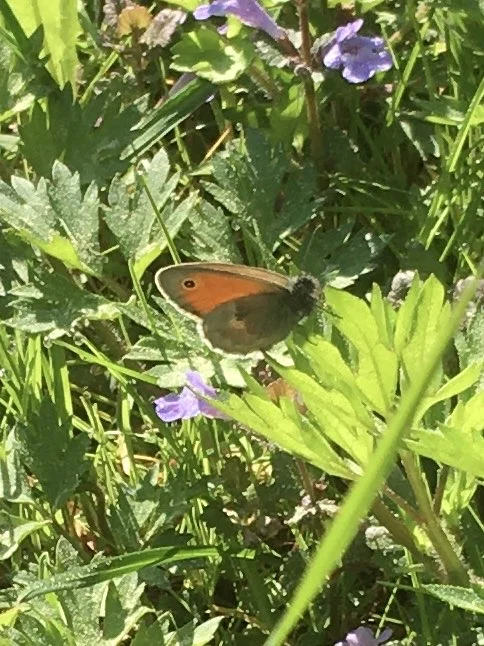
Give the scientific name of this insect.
Coenonympha pamphilus
